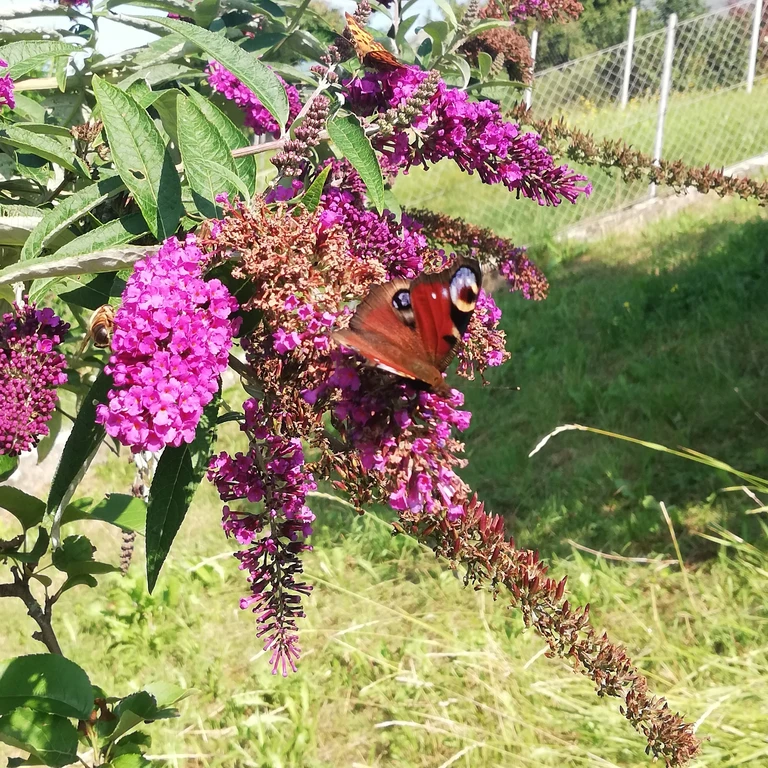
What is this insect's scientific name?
Aglais io
